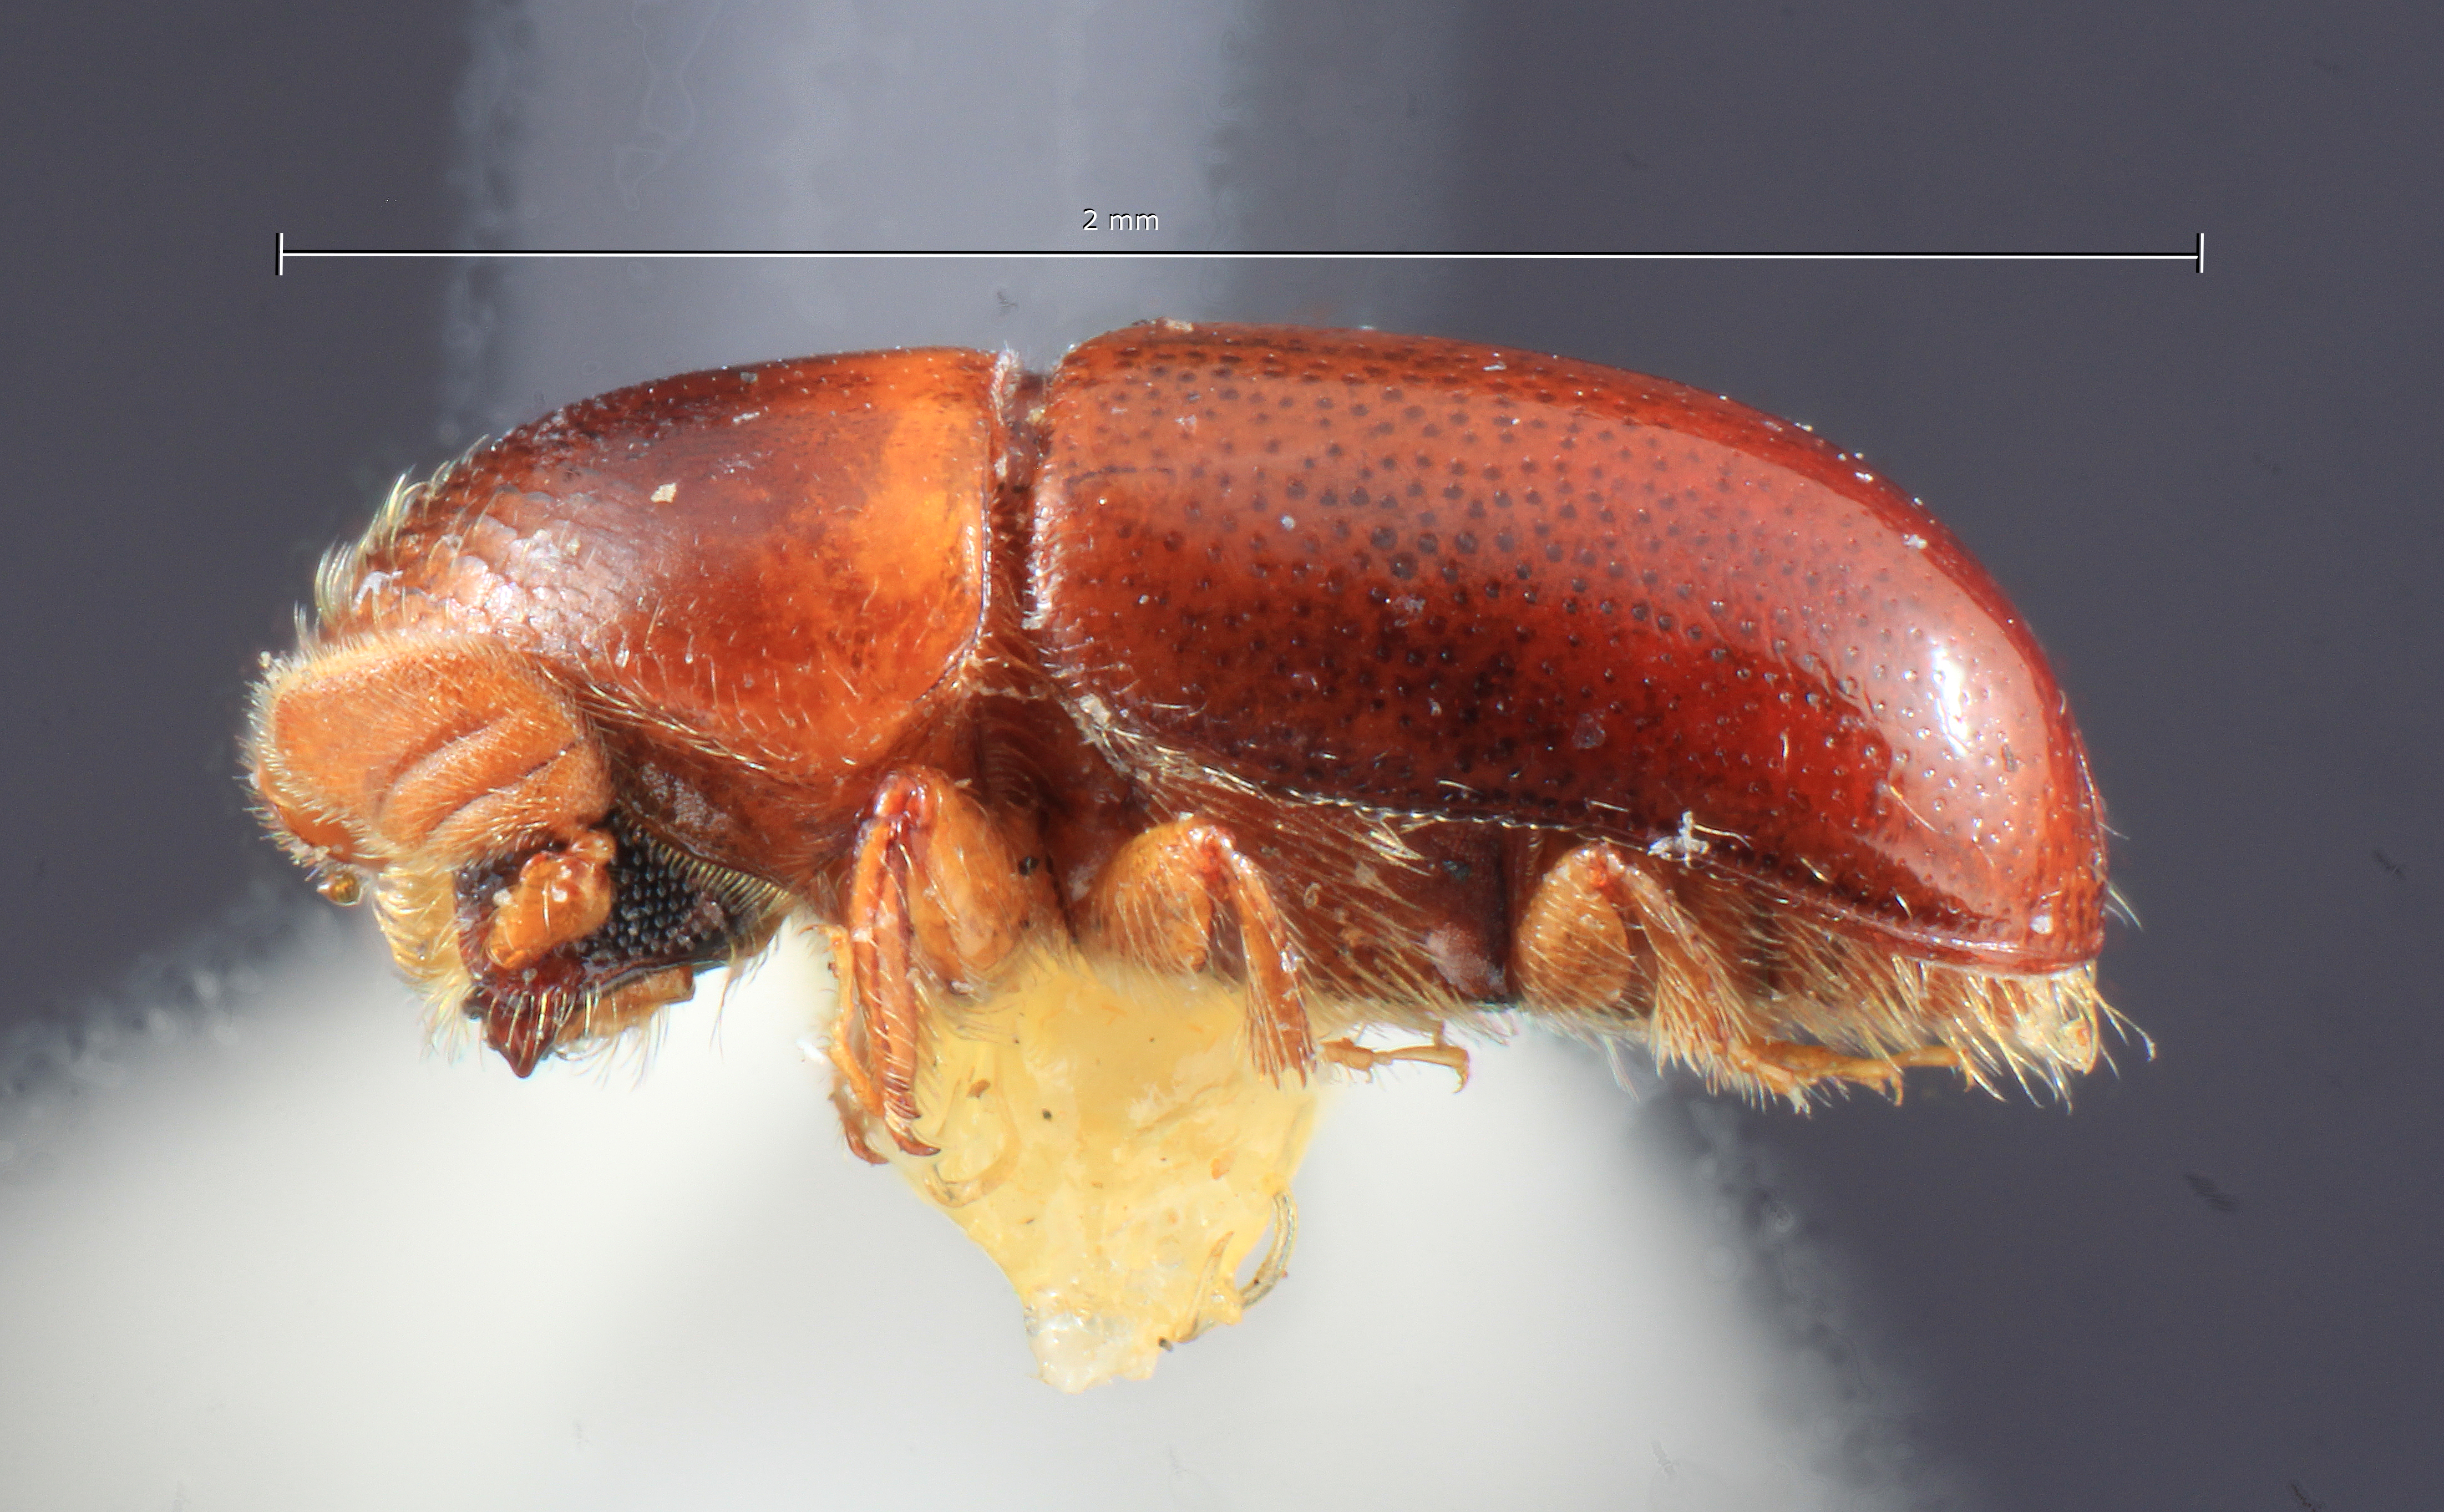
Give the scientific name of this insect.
Corthylus collaris
